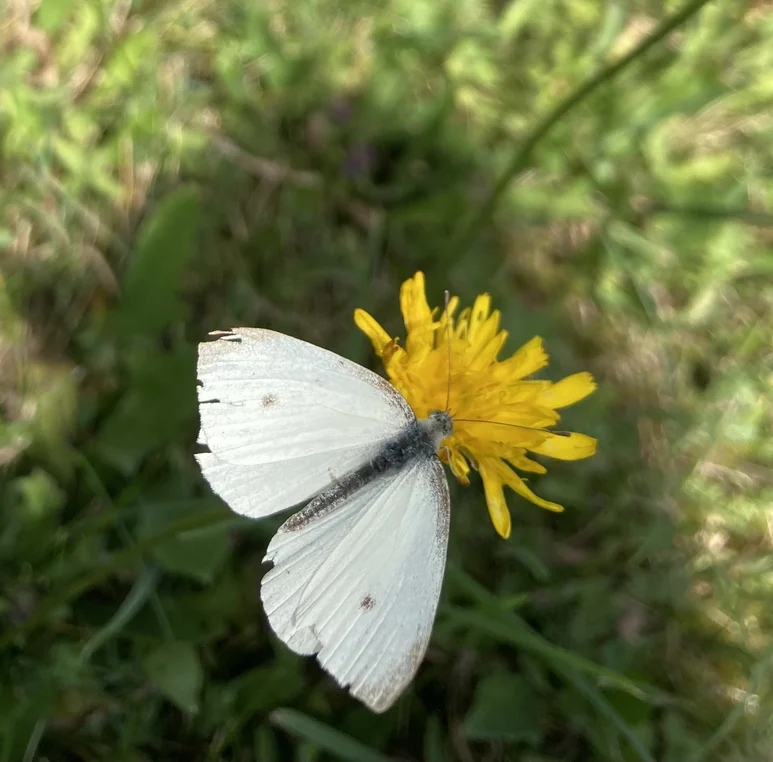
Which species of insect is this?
Pieris rapae
